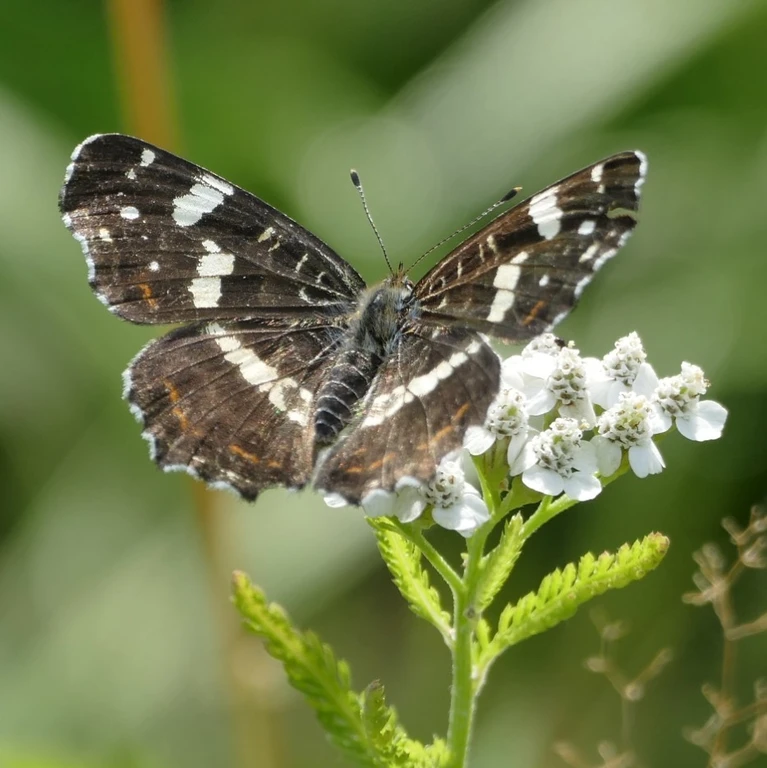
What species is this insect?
Araschnia levana
